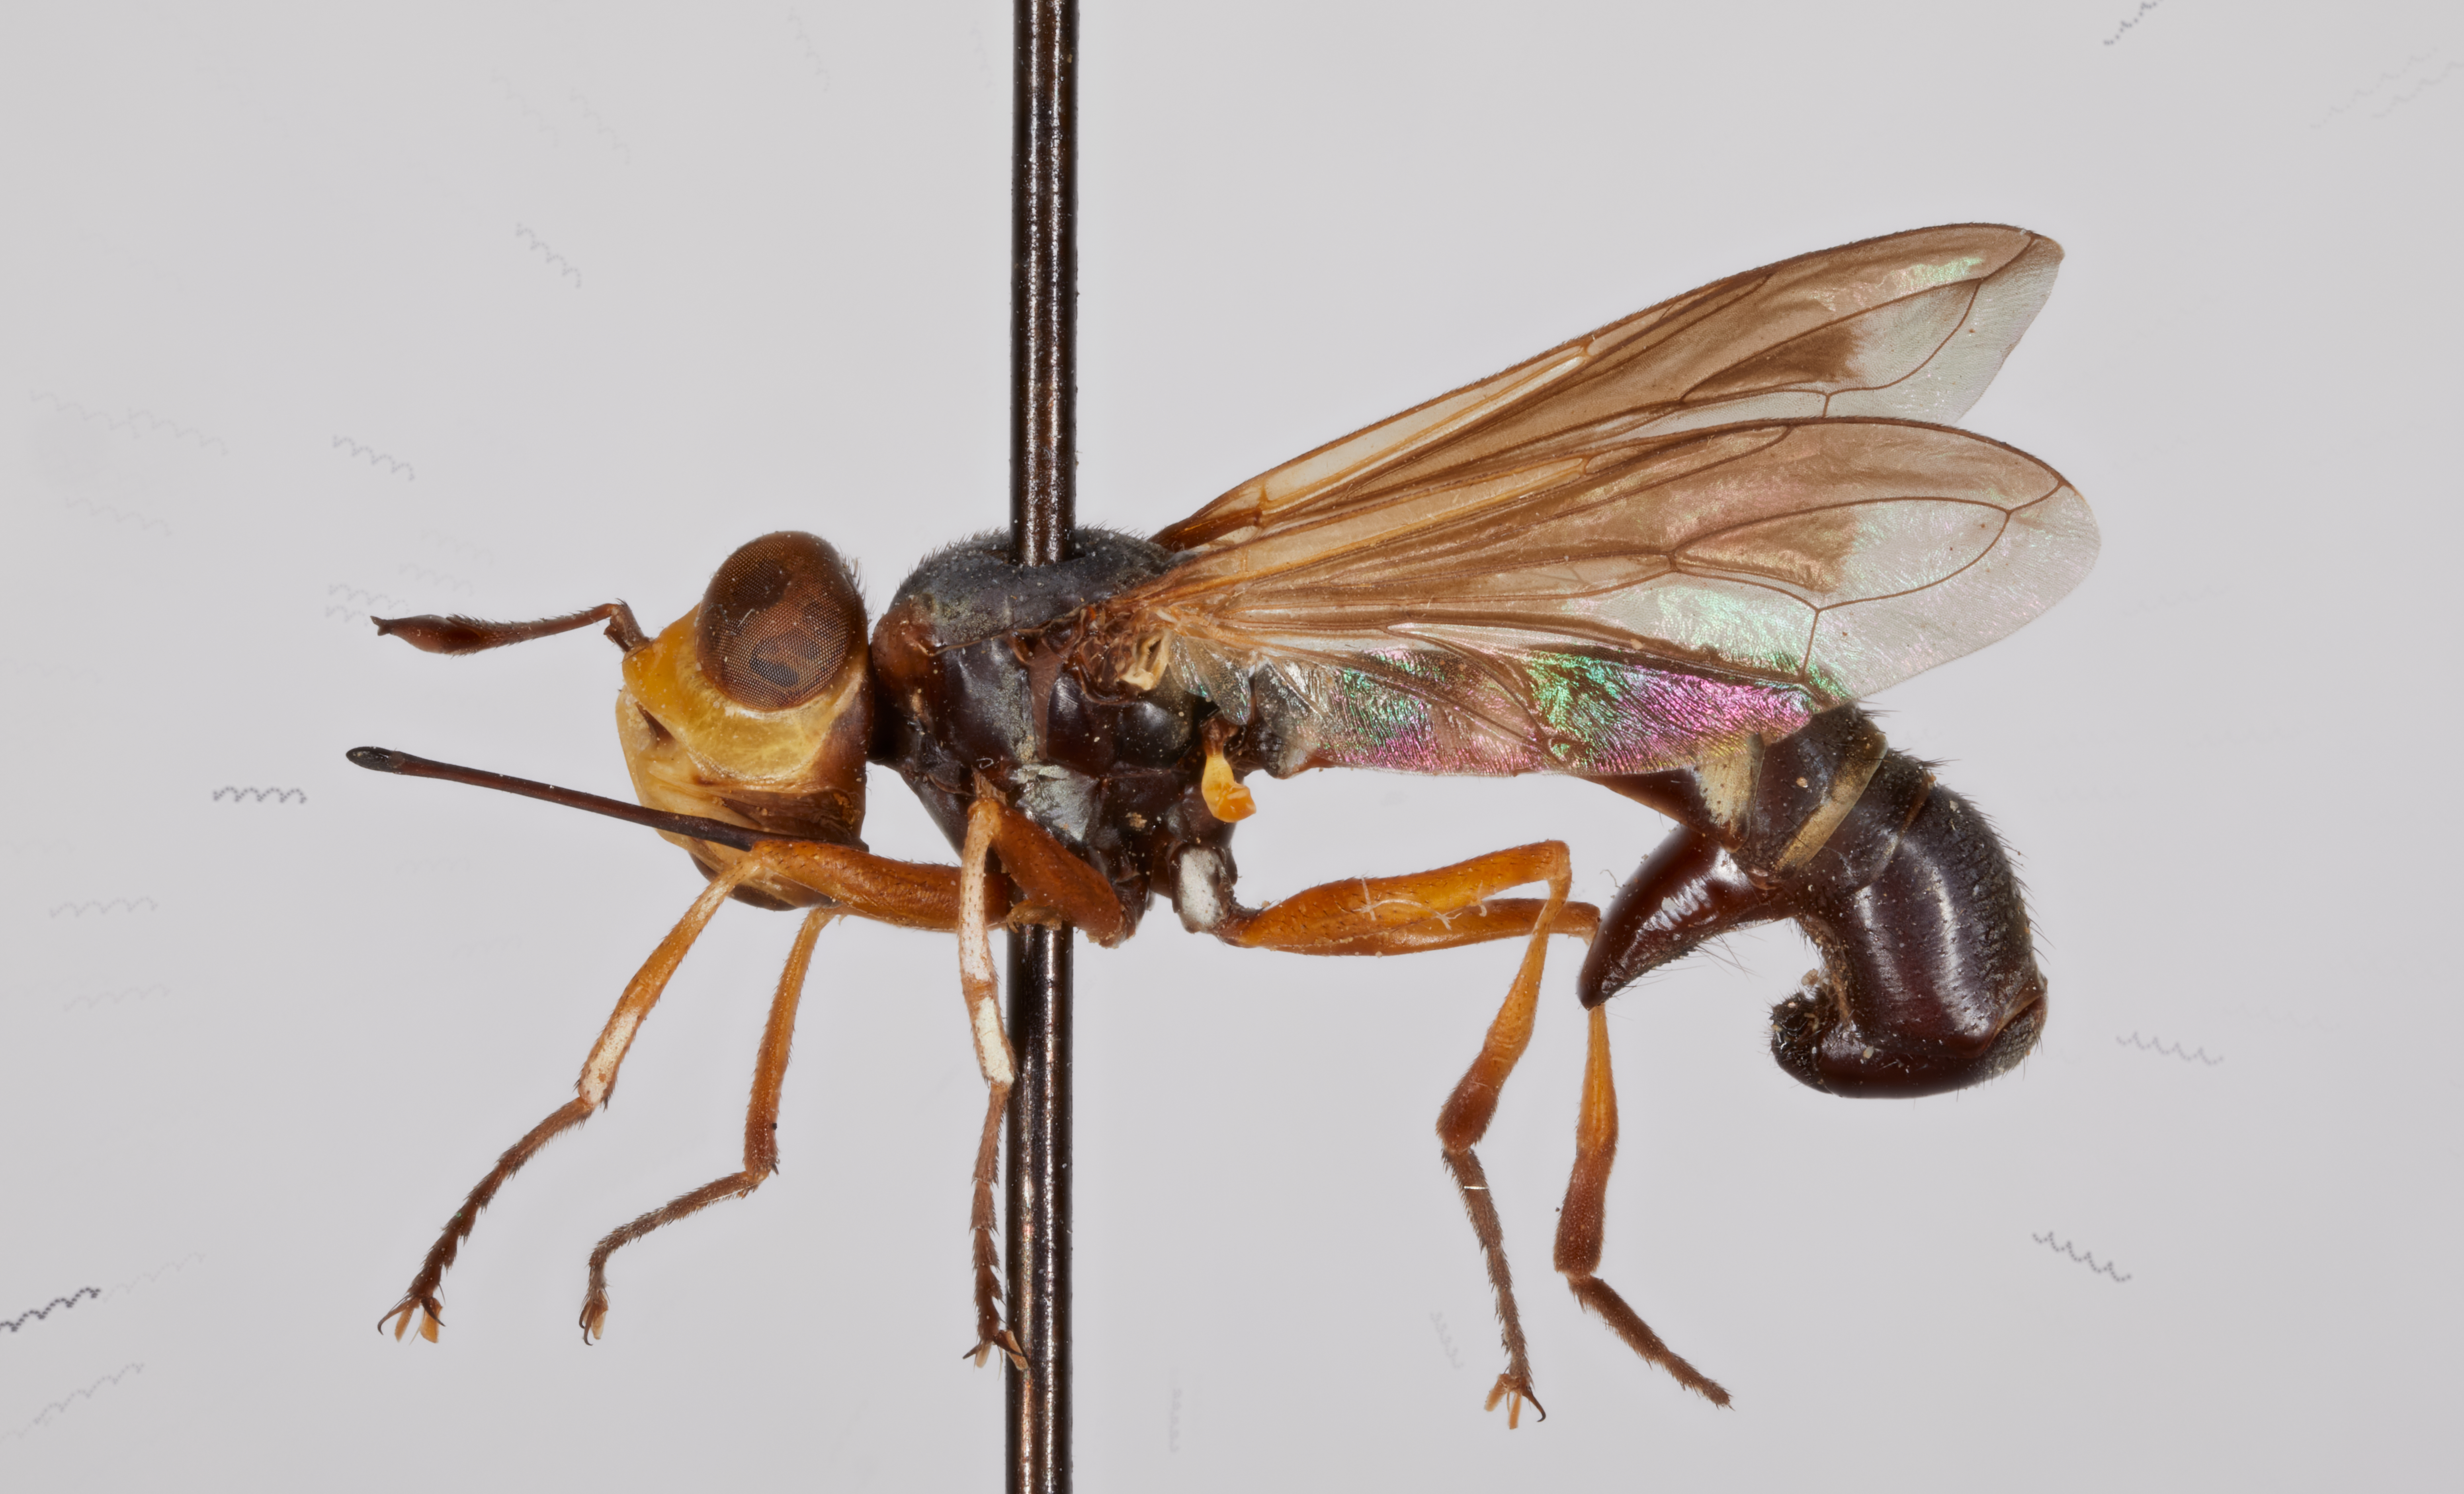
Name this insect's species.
Physocephala theca
